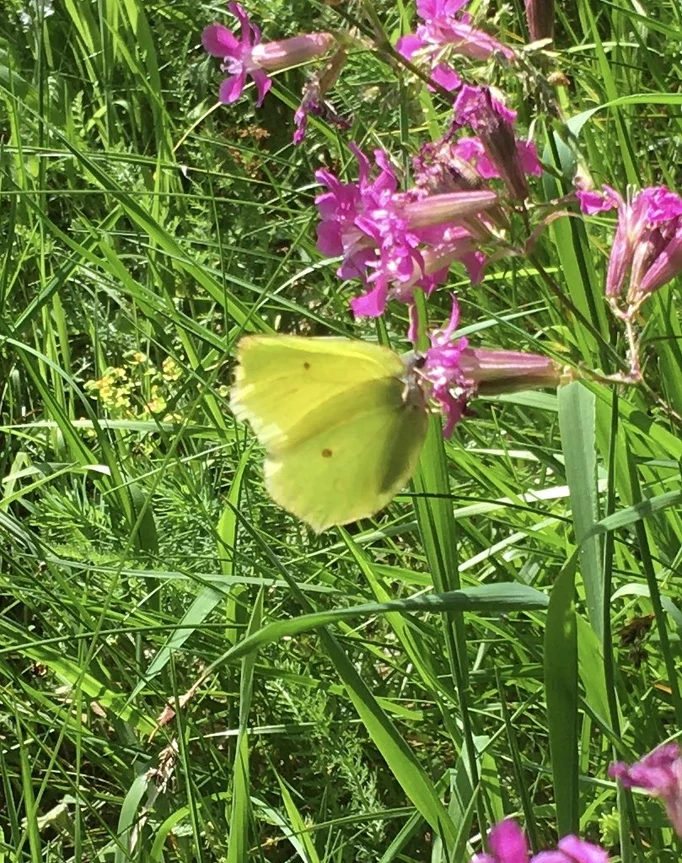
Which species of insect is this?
Gonepteryx rhamni
